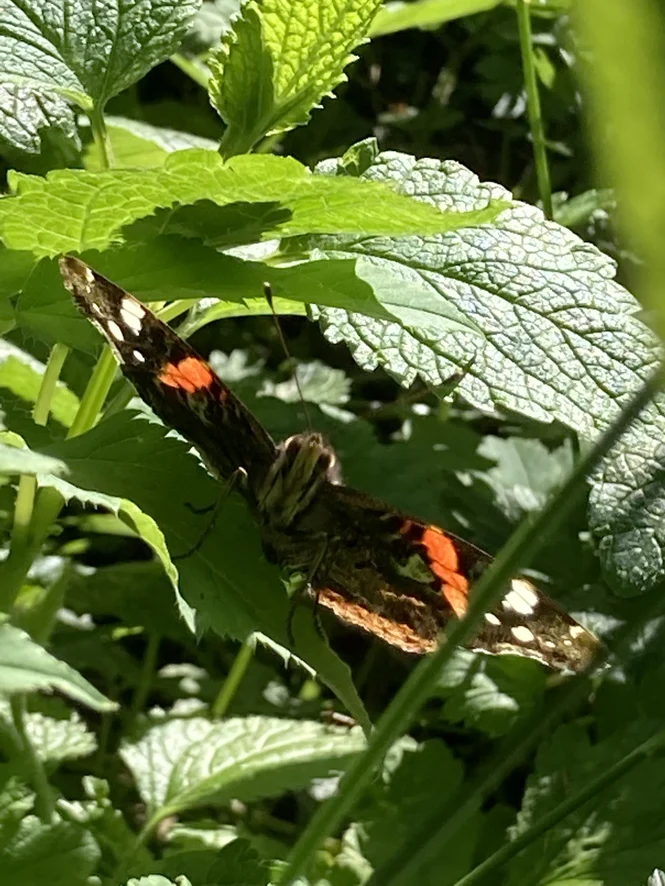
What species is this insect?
Vanessa atalanta
